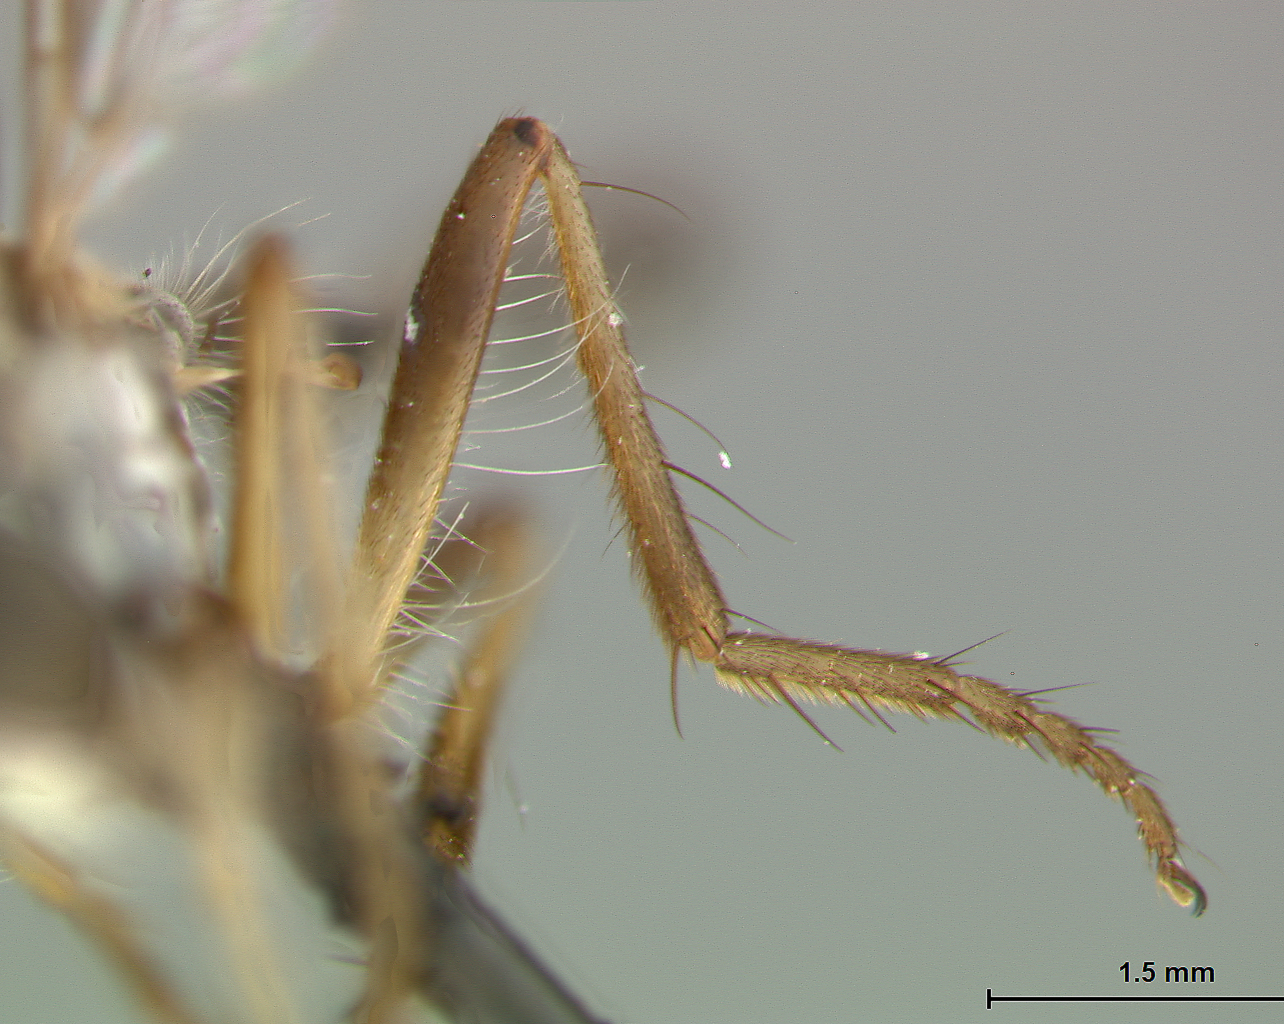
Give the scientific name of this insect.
Ommatius genitalis
